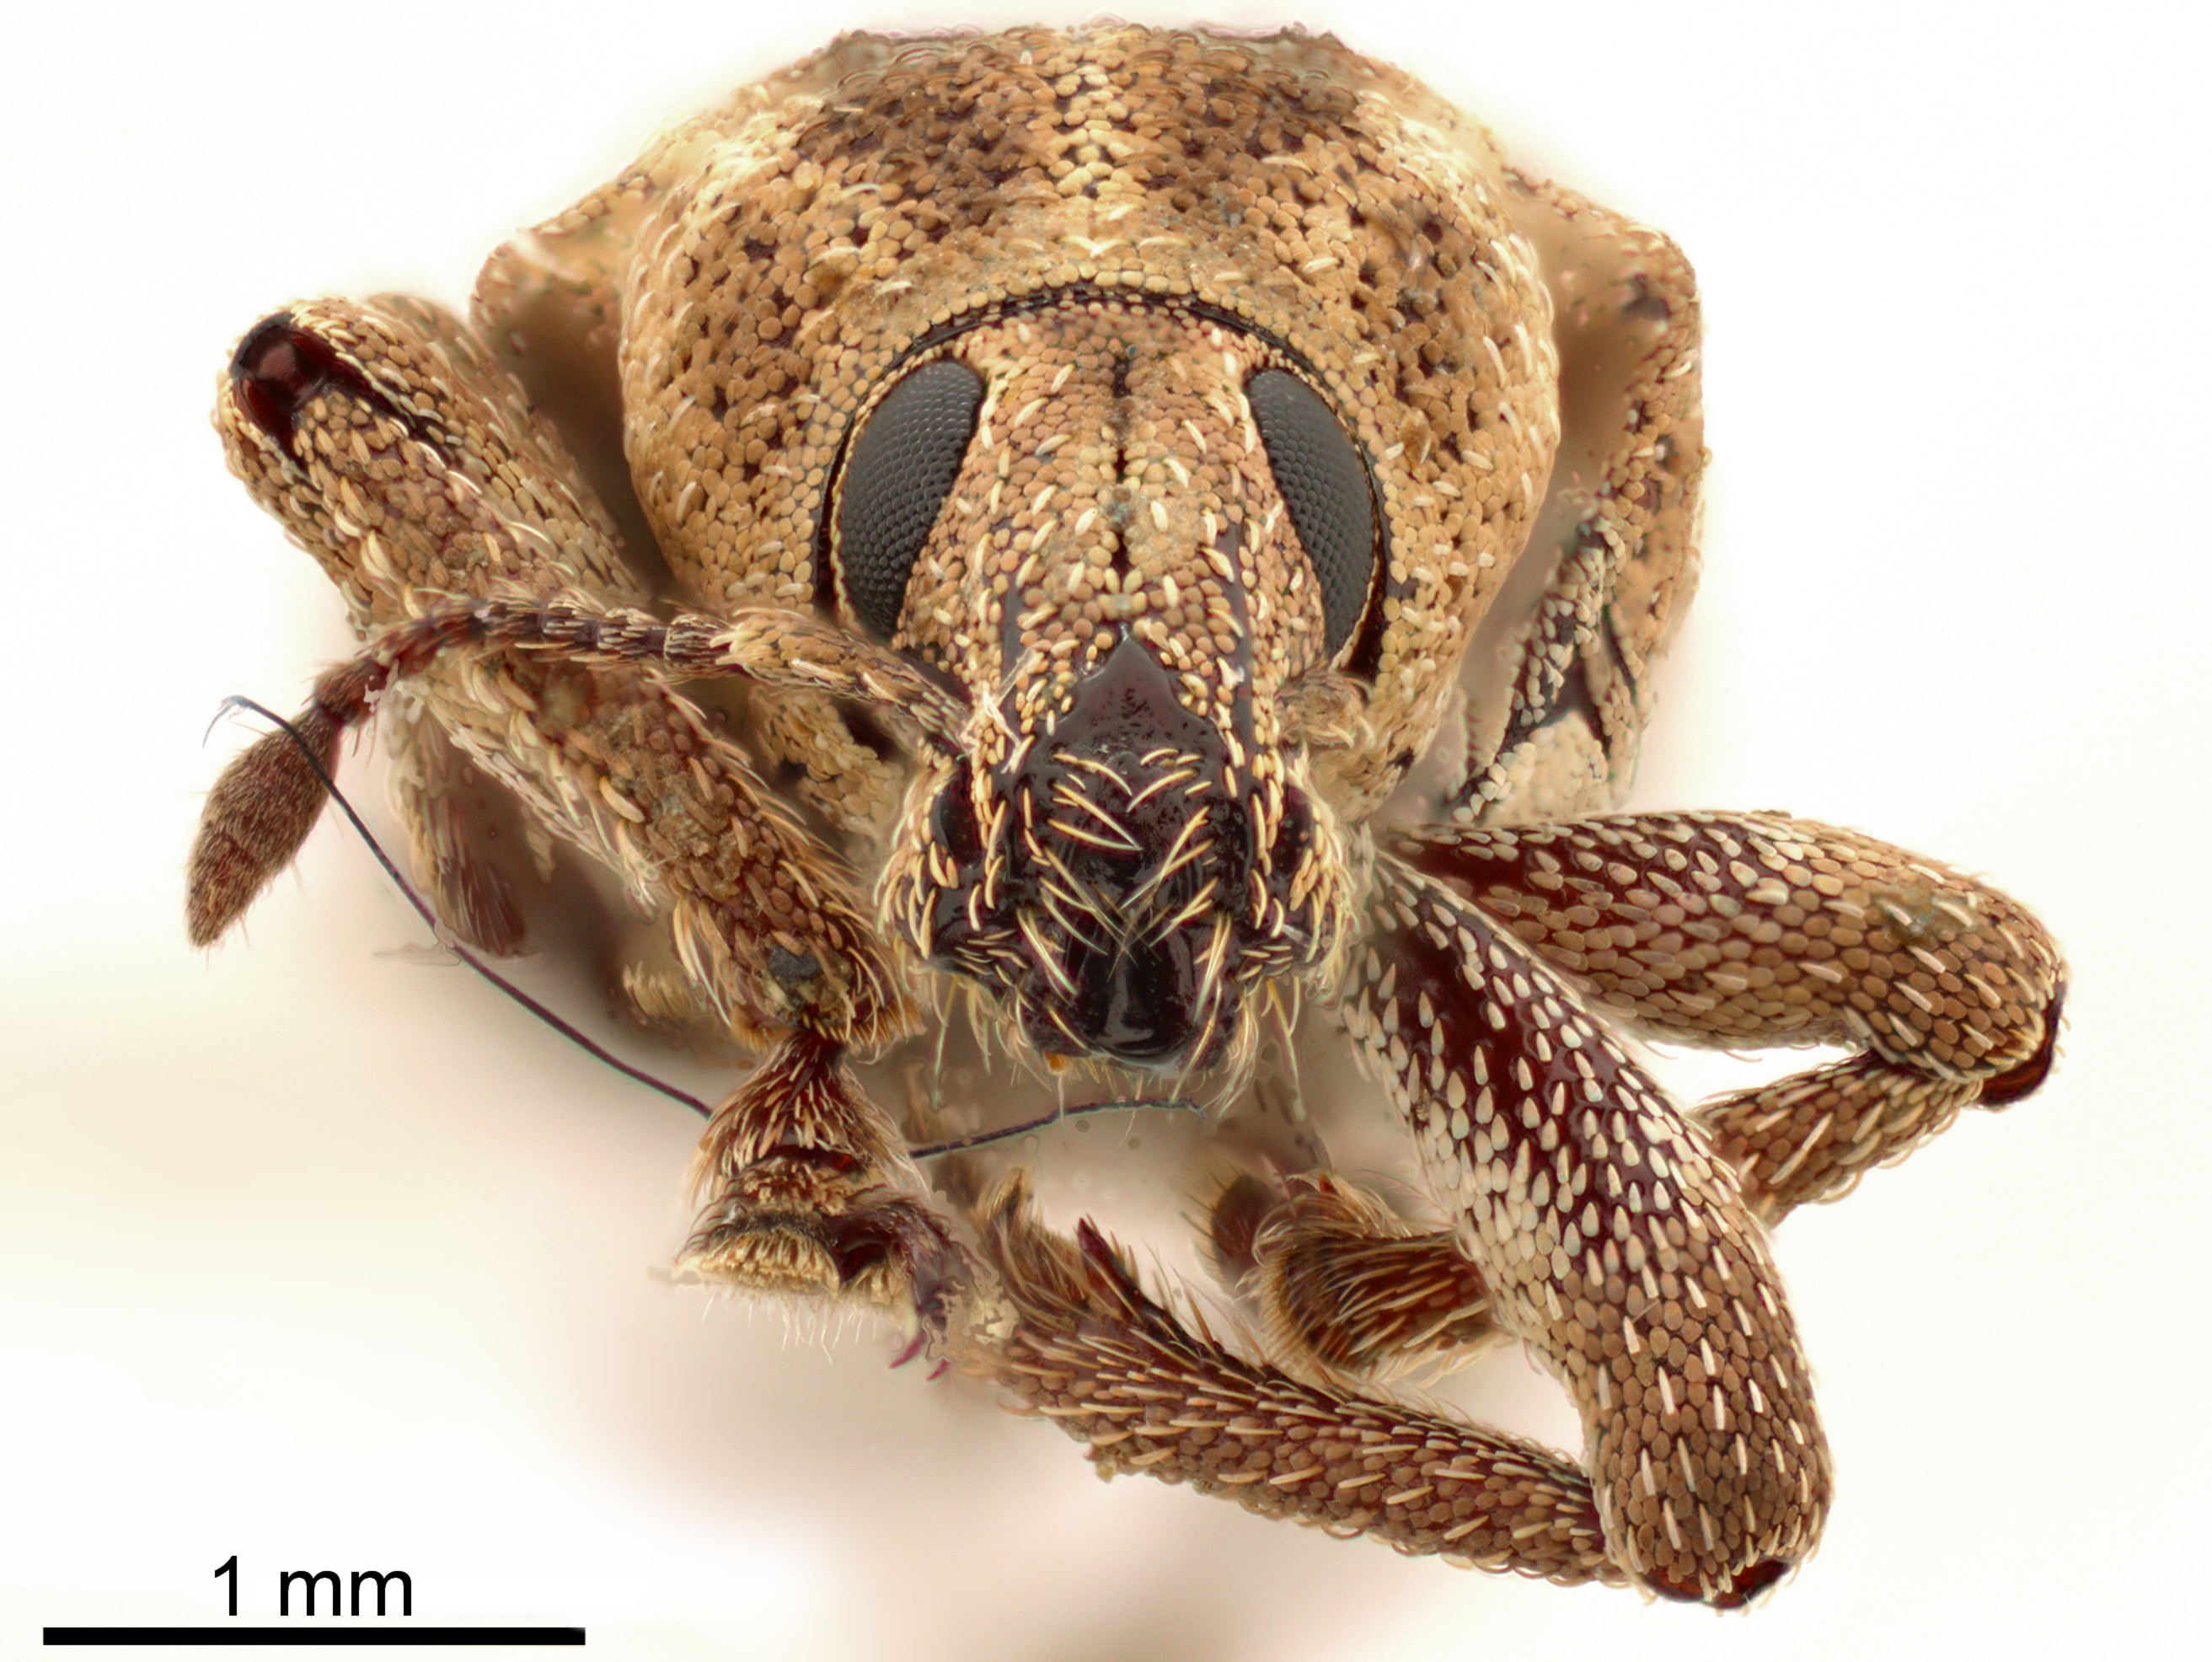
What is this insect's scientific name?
Promecops unidentata
